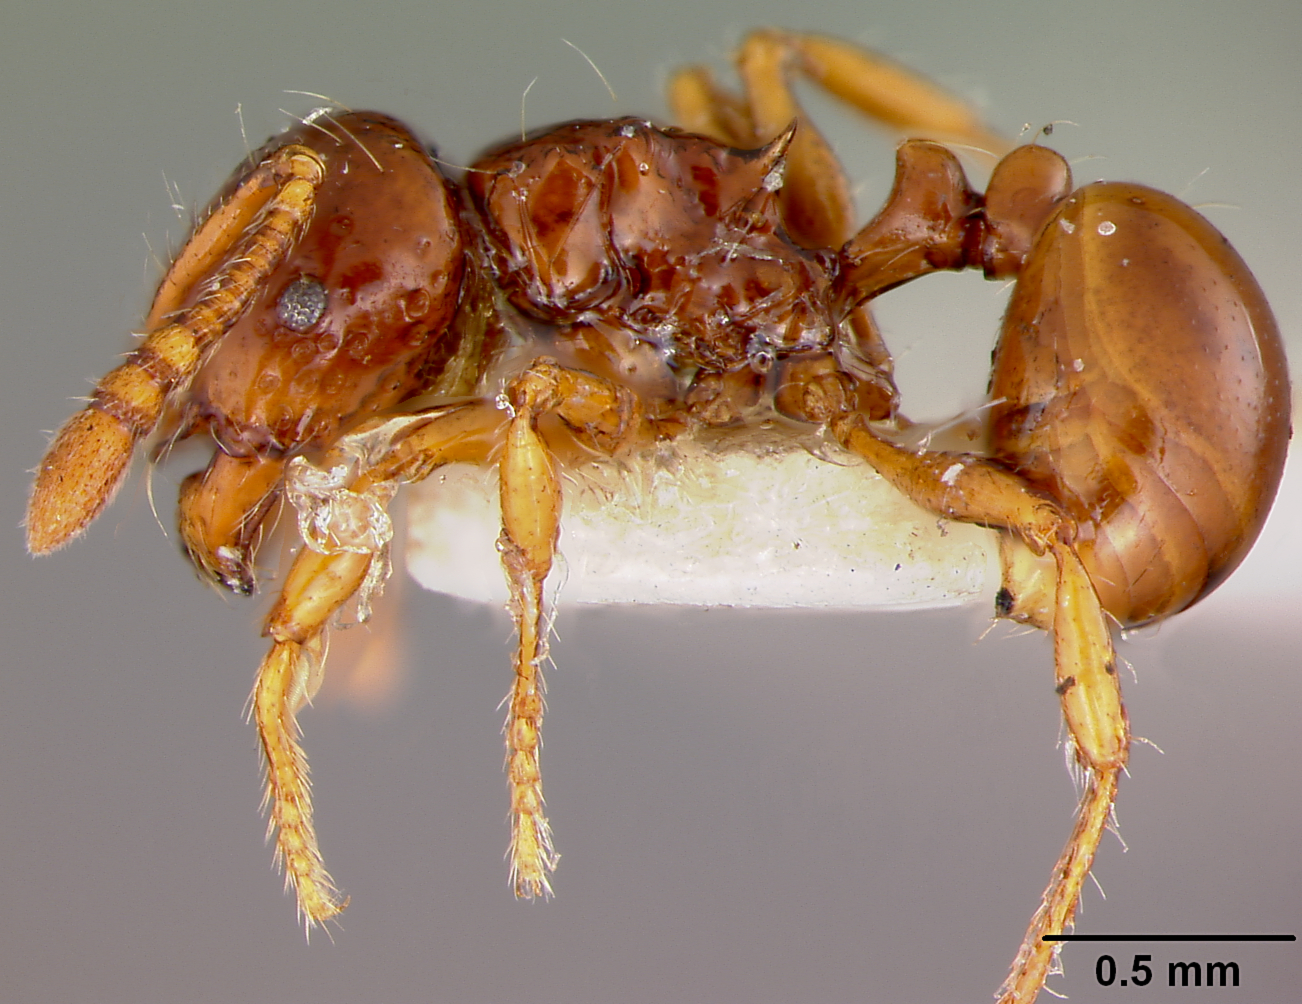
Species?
Pristomyrmex mandibularis
